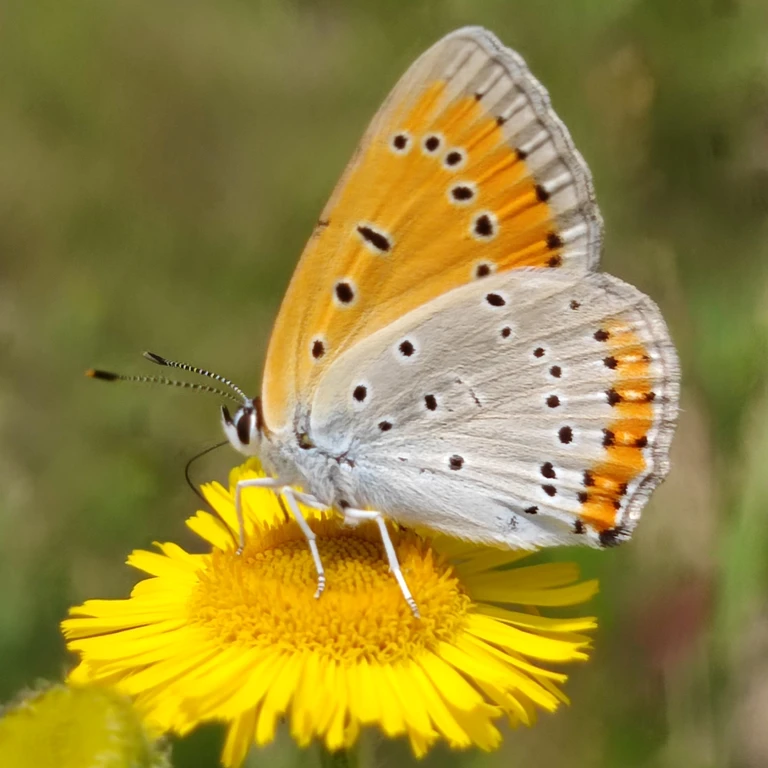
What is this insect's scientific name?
Lycaena dispar
